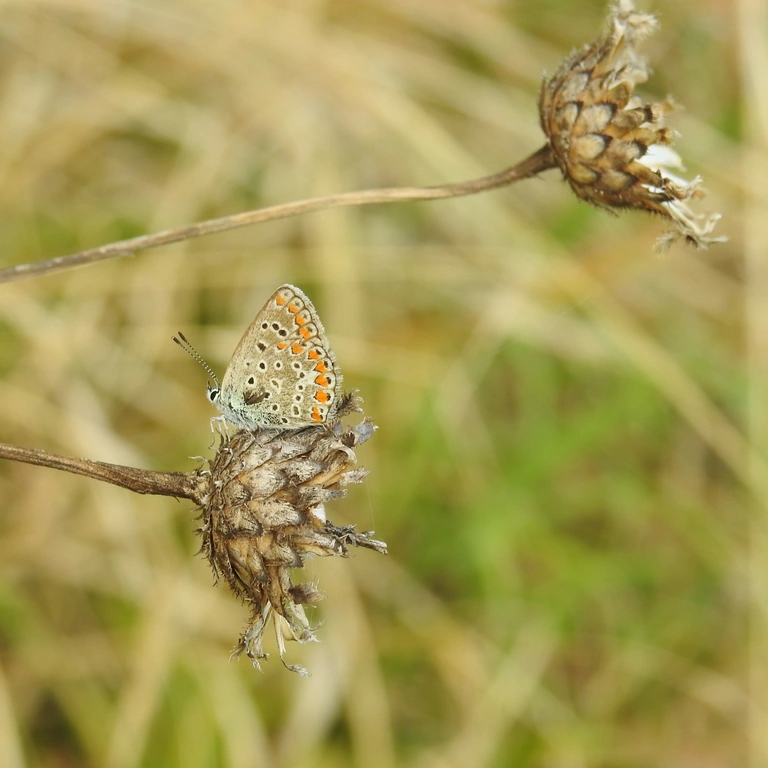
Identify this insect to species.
Polyommatus icarus
